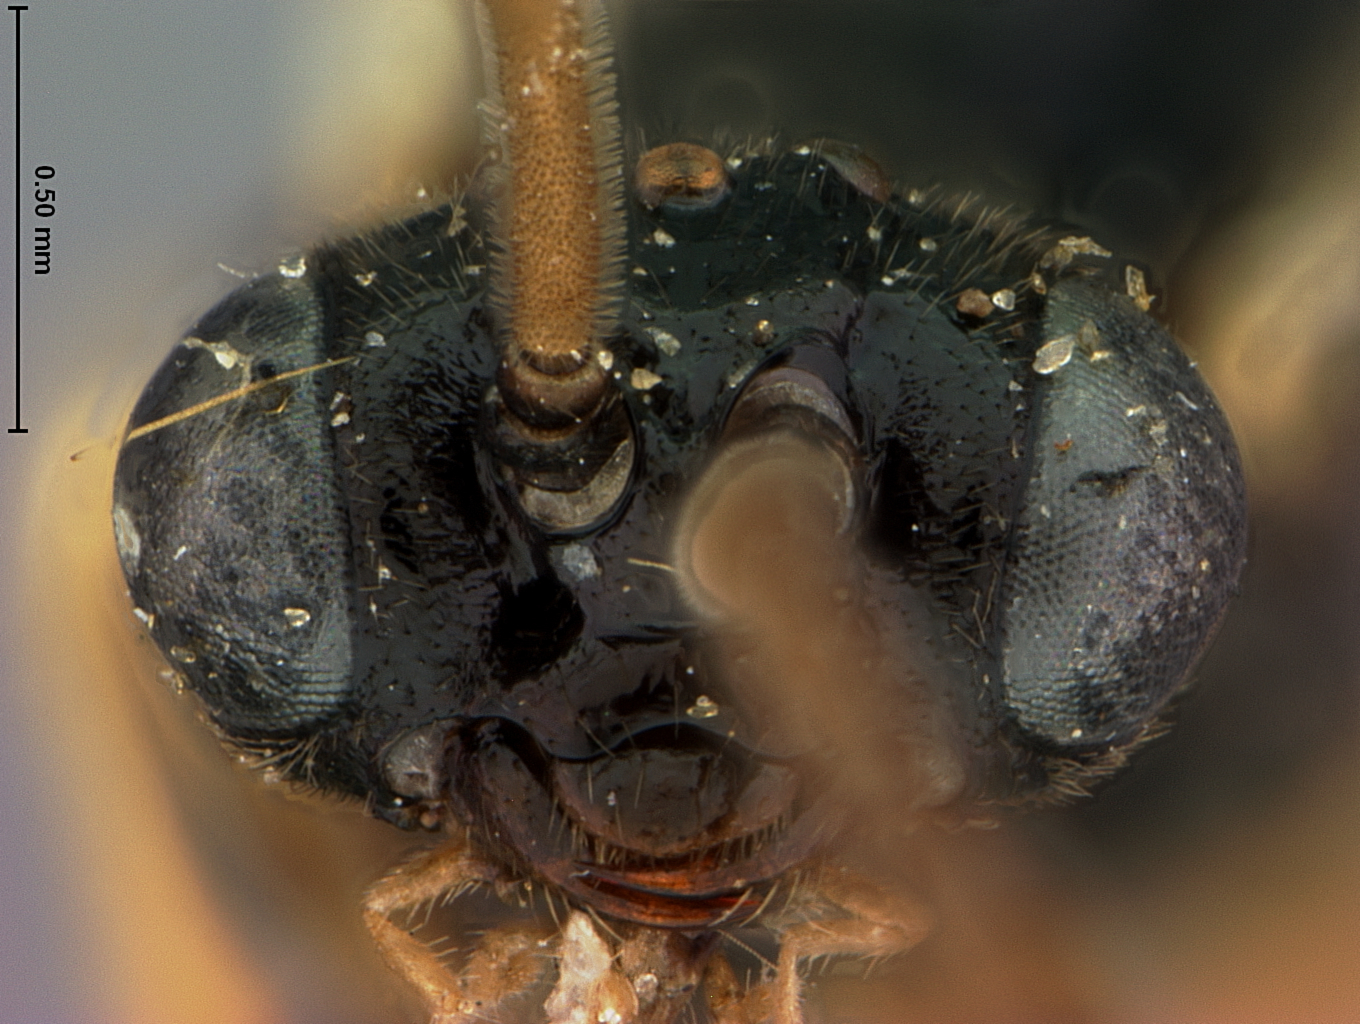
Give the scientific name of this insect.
Platycampus itascus
